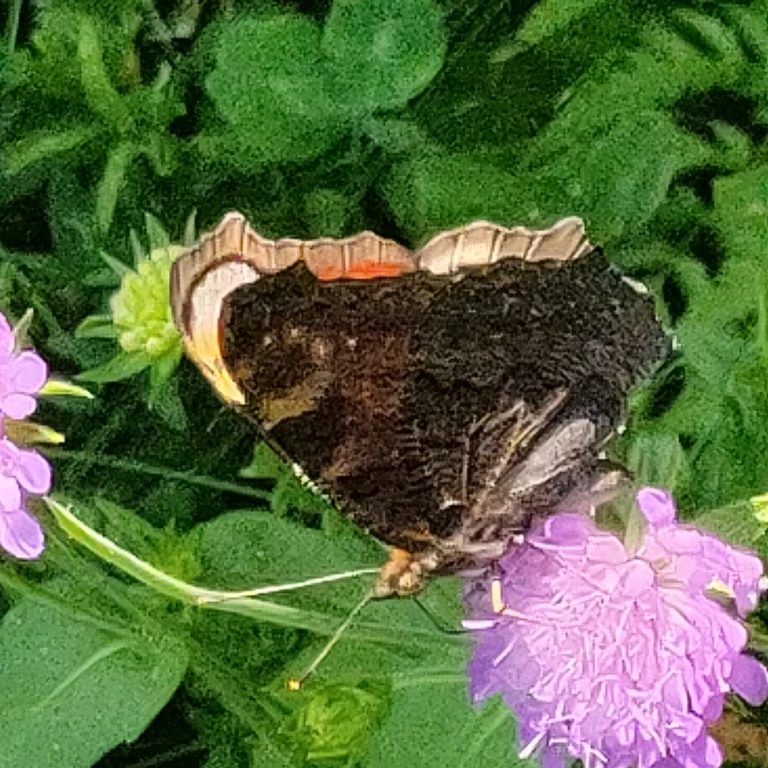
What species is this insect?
Aglais io
